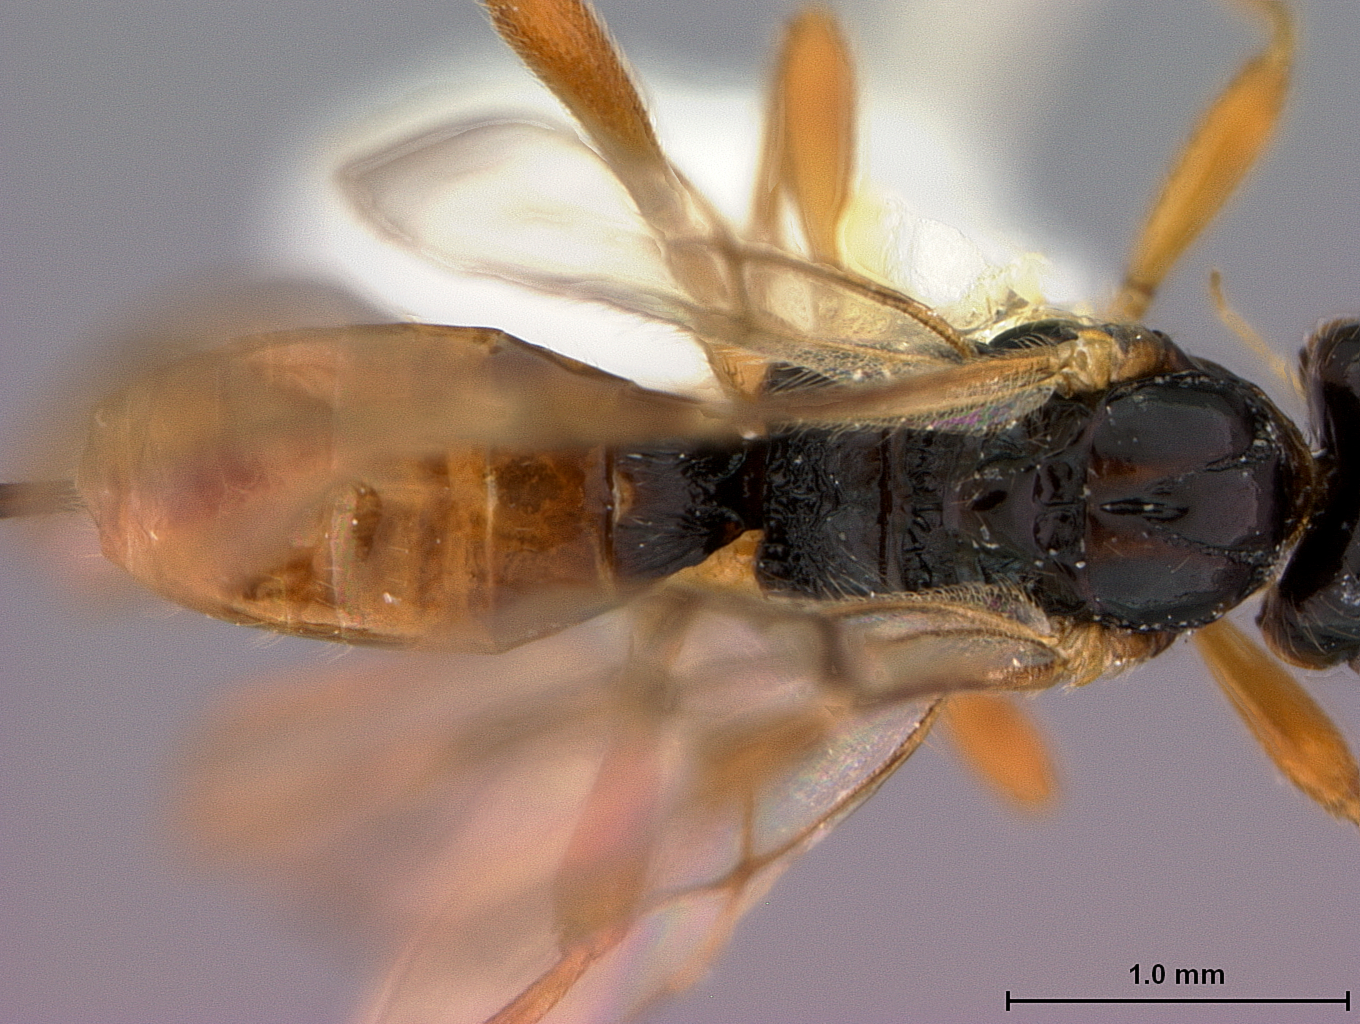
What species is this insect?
Phaenocarpa puberae
